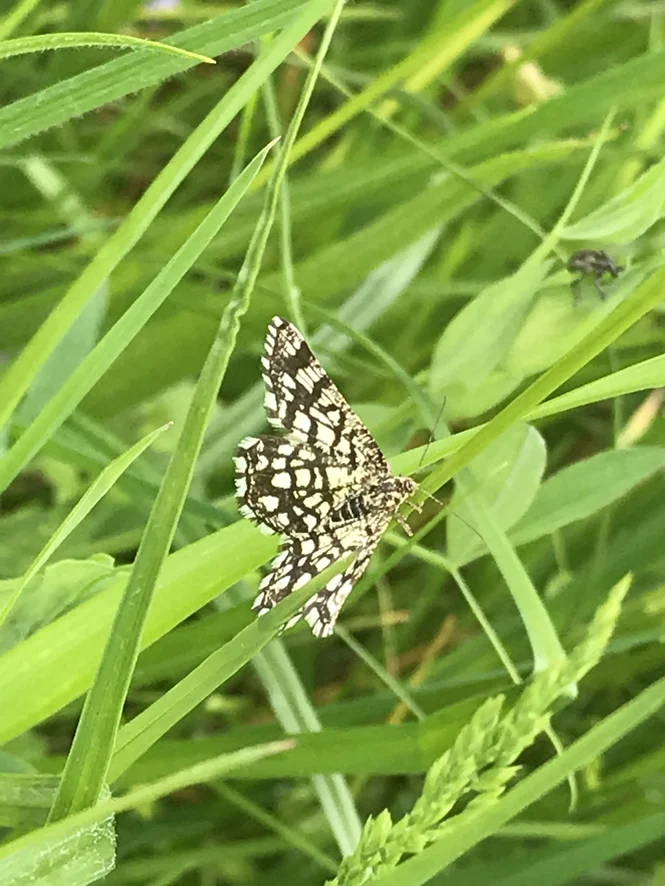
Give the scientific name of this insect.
Chiasmia clathrata
